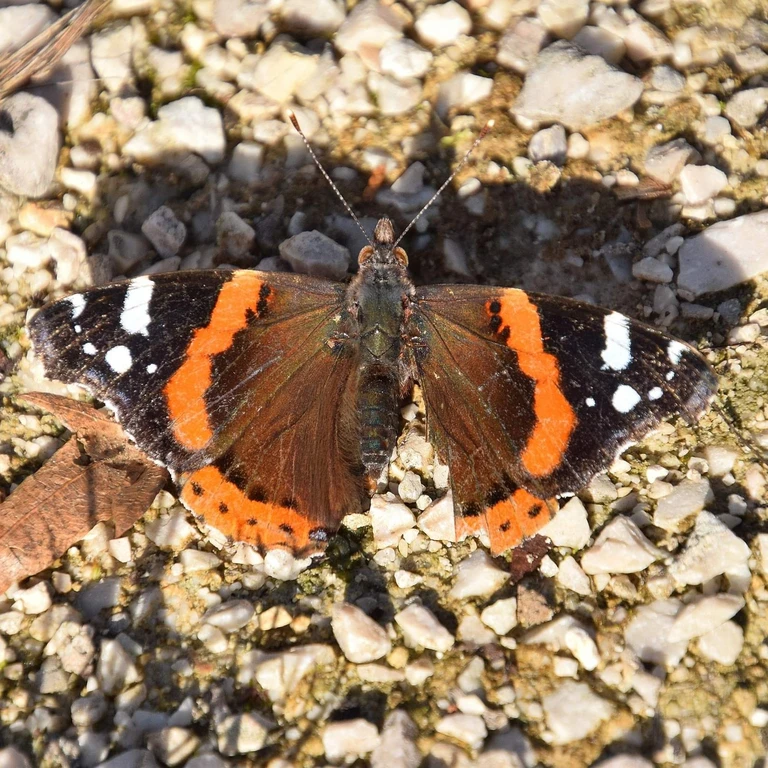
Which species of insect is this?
Vanessa atalanta
